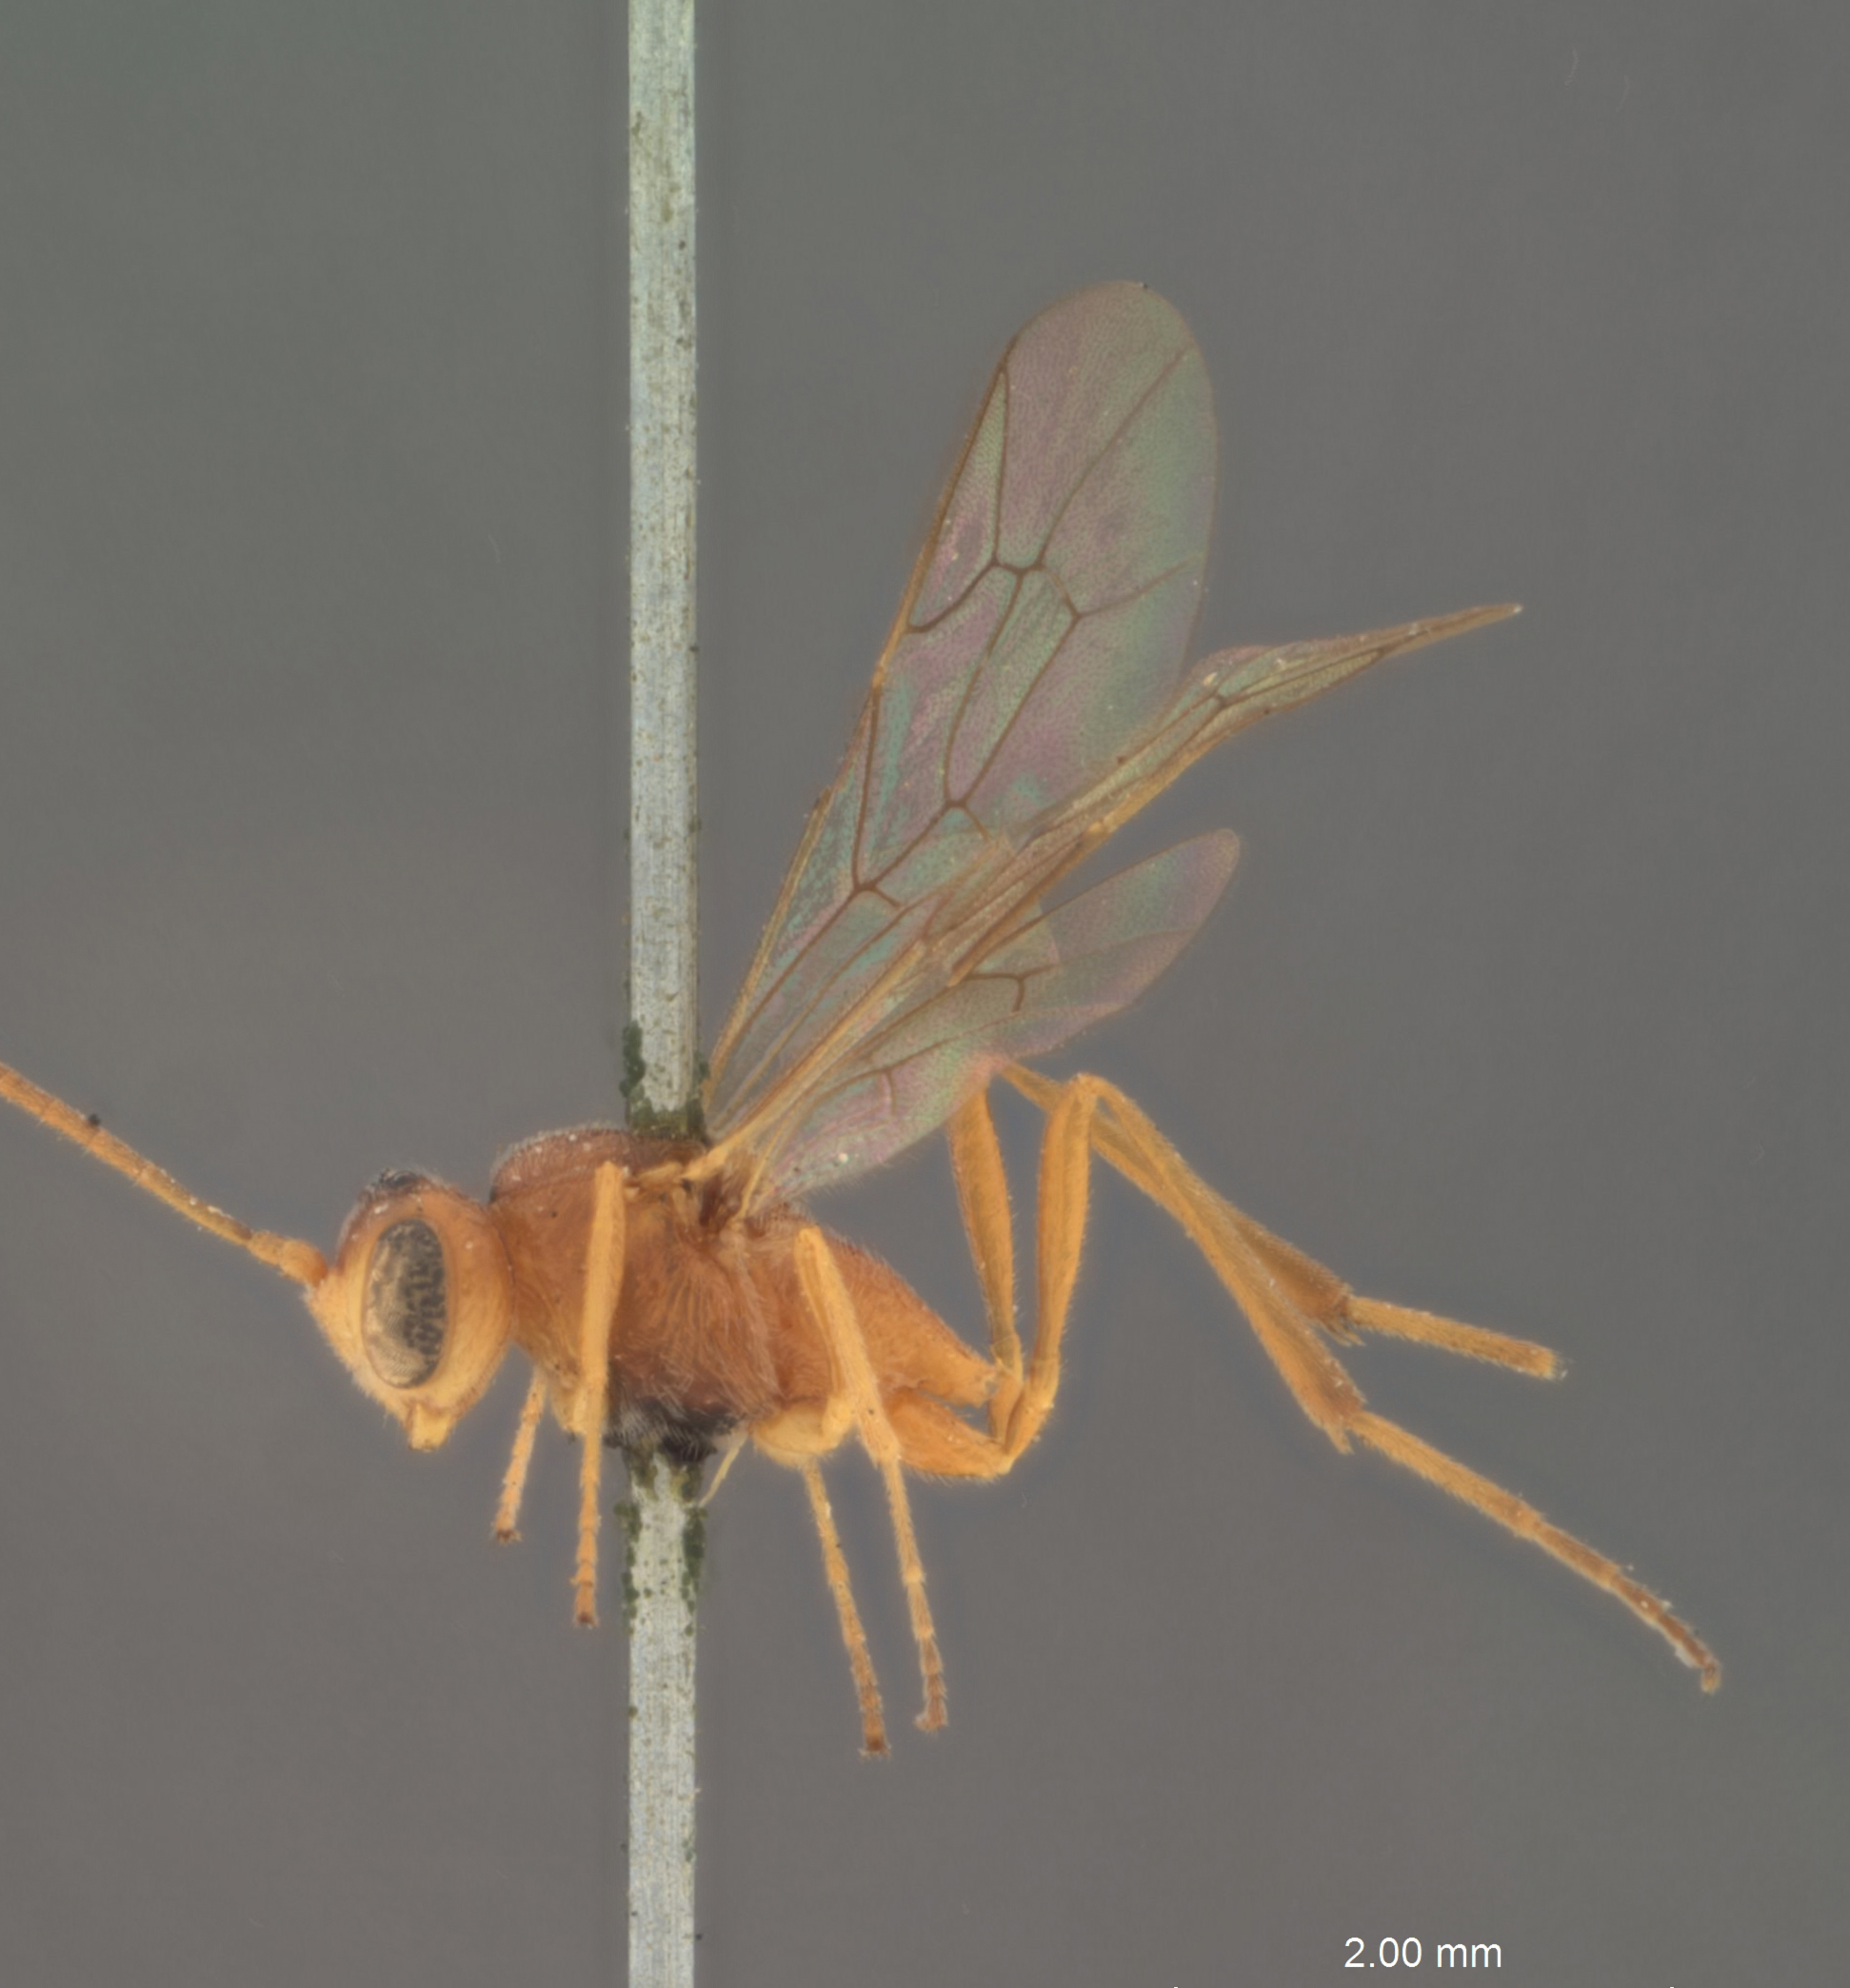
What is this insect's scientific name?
Anomalon melleum
